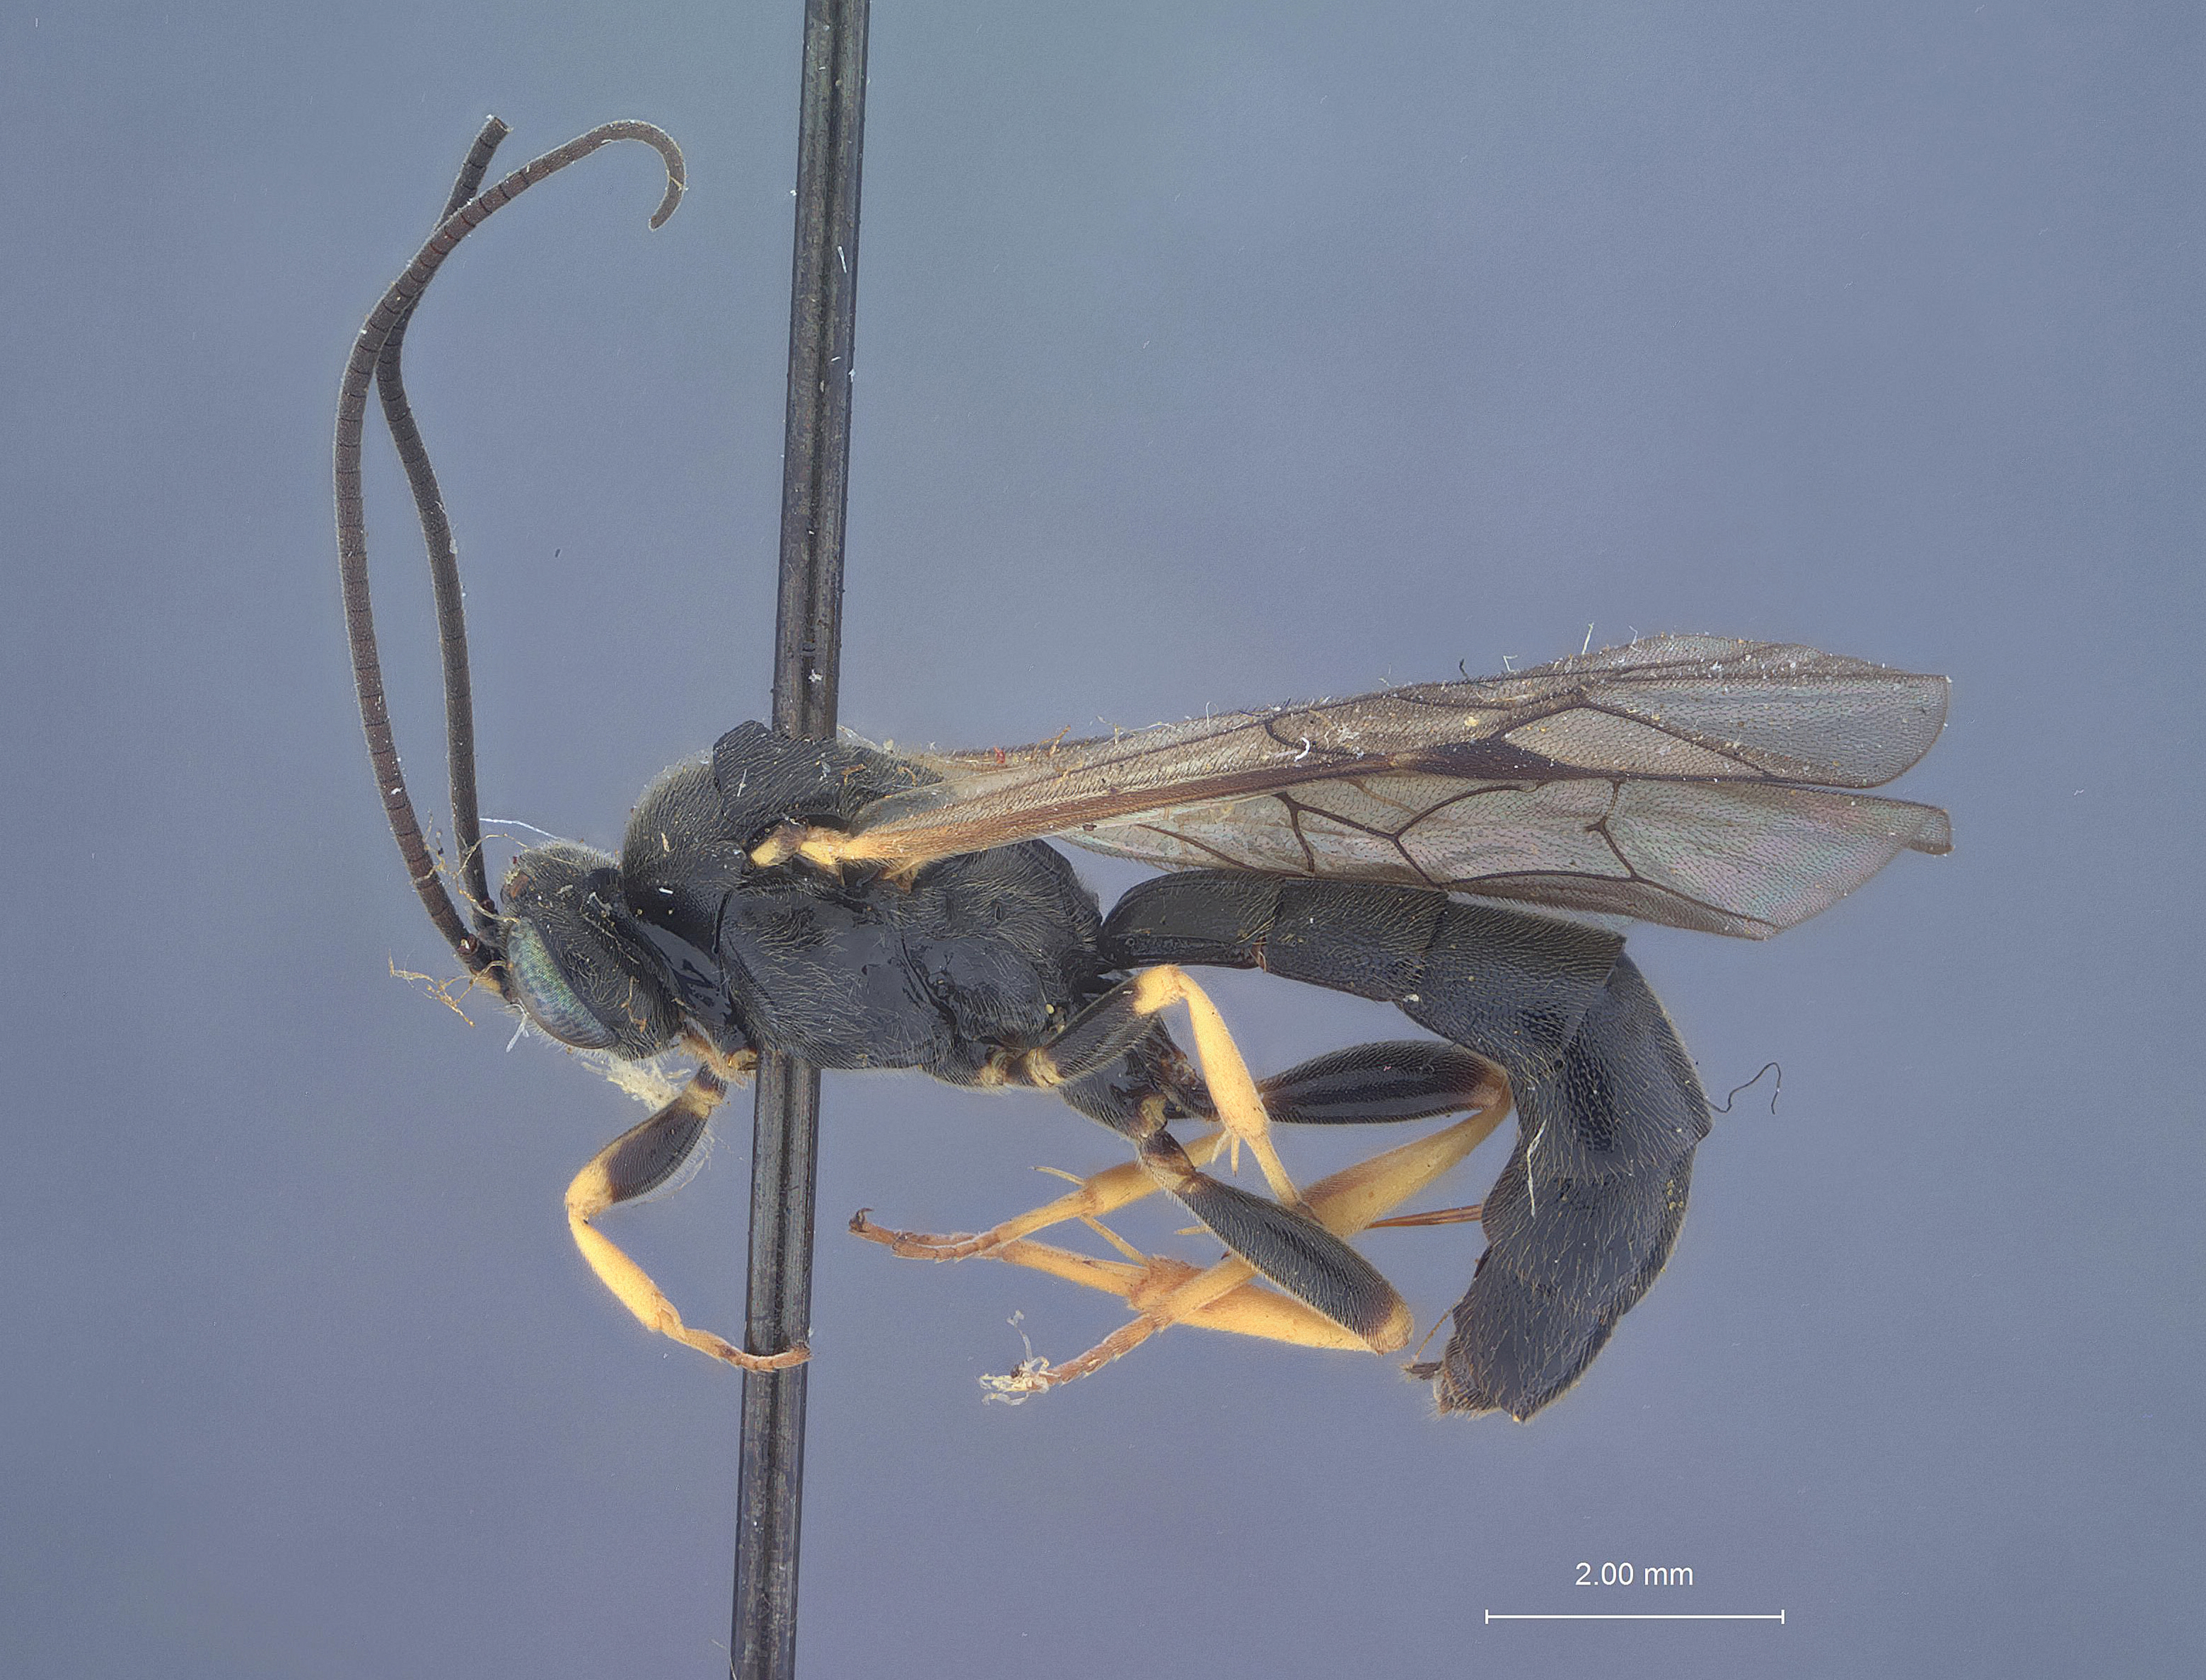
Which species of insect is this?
Chorinaeus longicalcar
